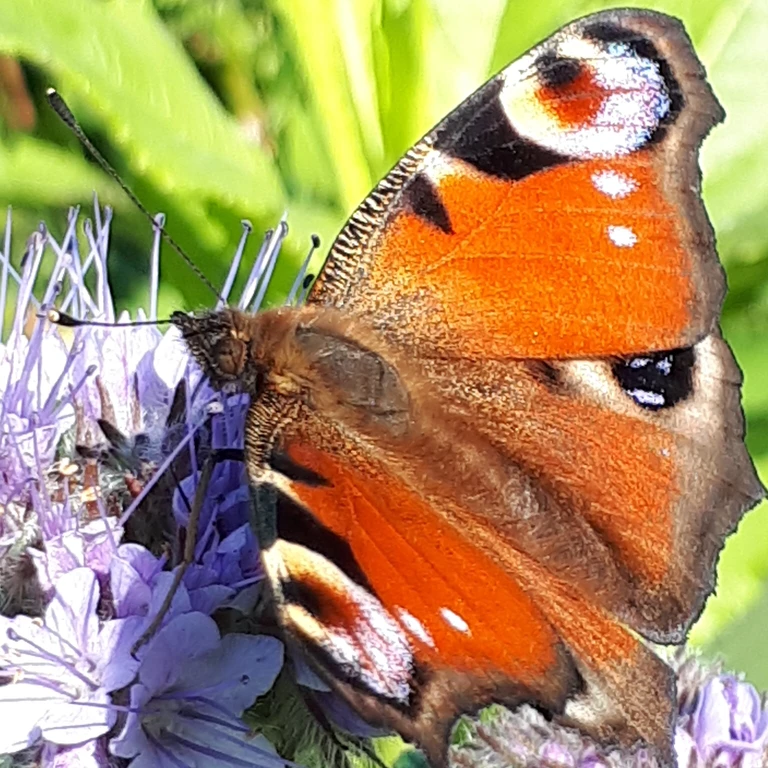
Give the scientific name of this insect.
Aglais io
